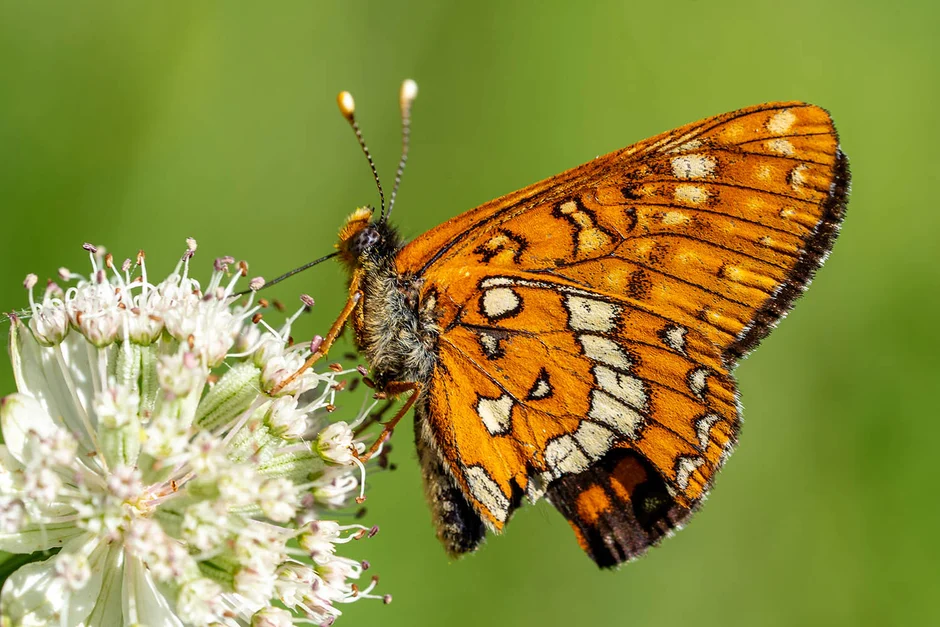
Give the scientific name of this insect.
Euphydryas maturna
